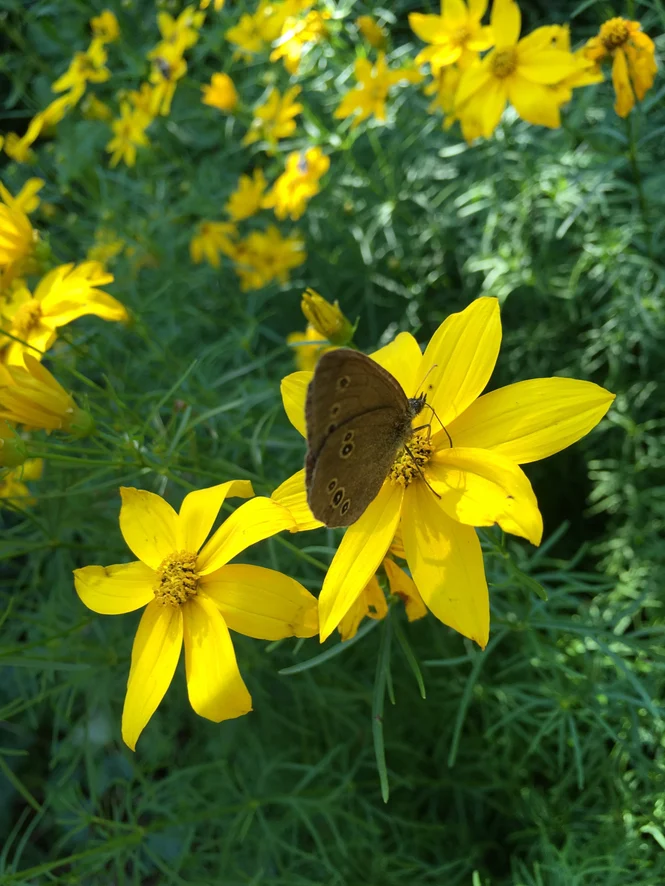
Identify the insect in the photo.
Aphantopus hyperantus
